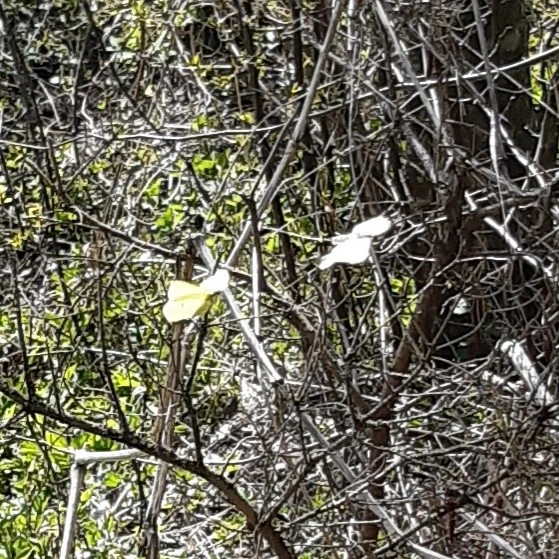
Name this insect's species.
Gonepteryx rhamni
